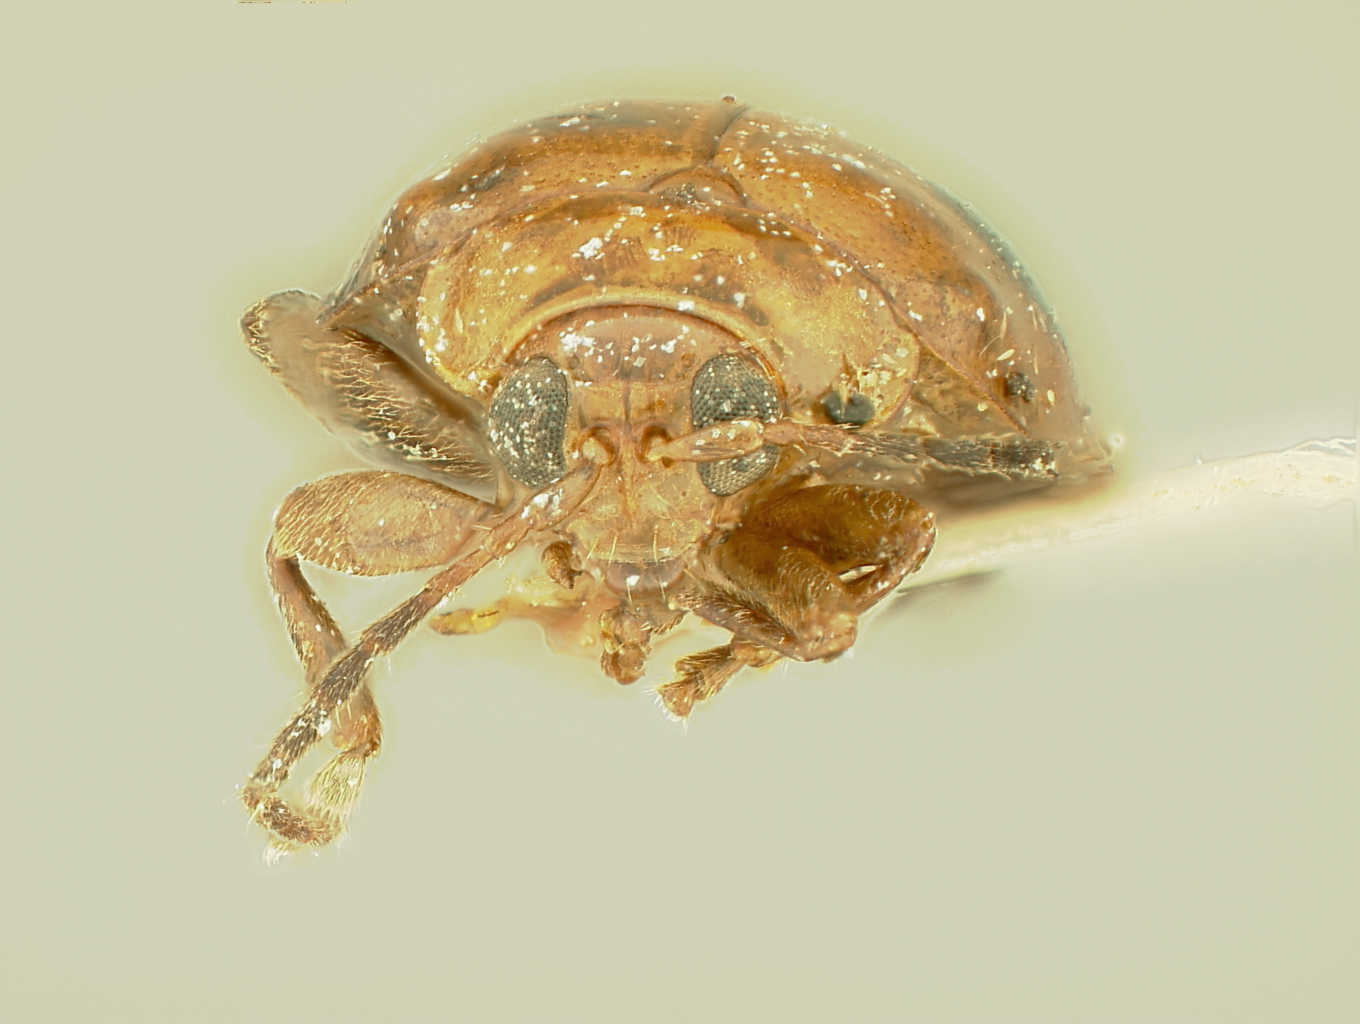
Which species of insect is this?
Hyphasis bipunctata
